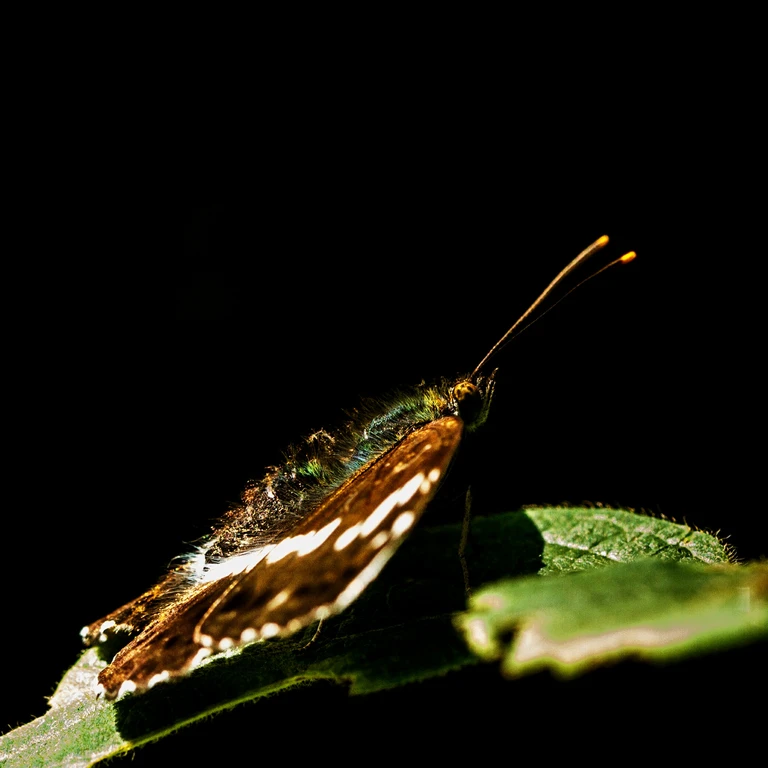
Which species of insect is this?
Limenitis camilla (also Ladoga camilla)
